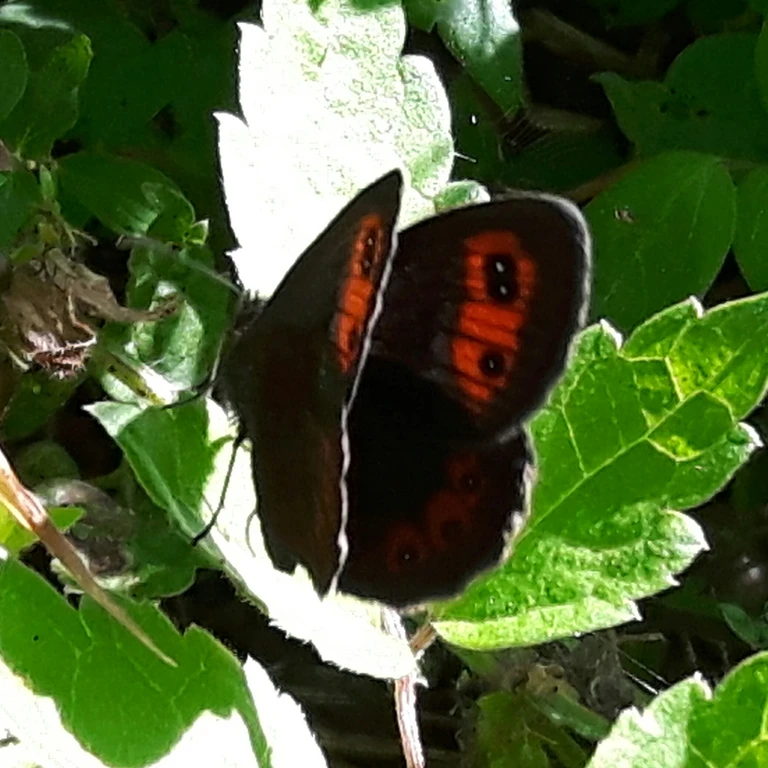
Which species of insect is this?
Erebia aethiops
